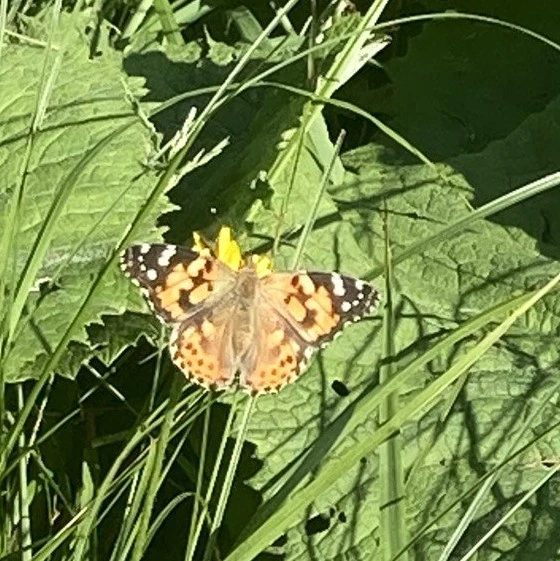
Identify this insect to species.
Vanessa cardui
